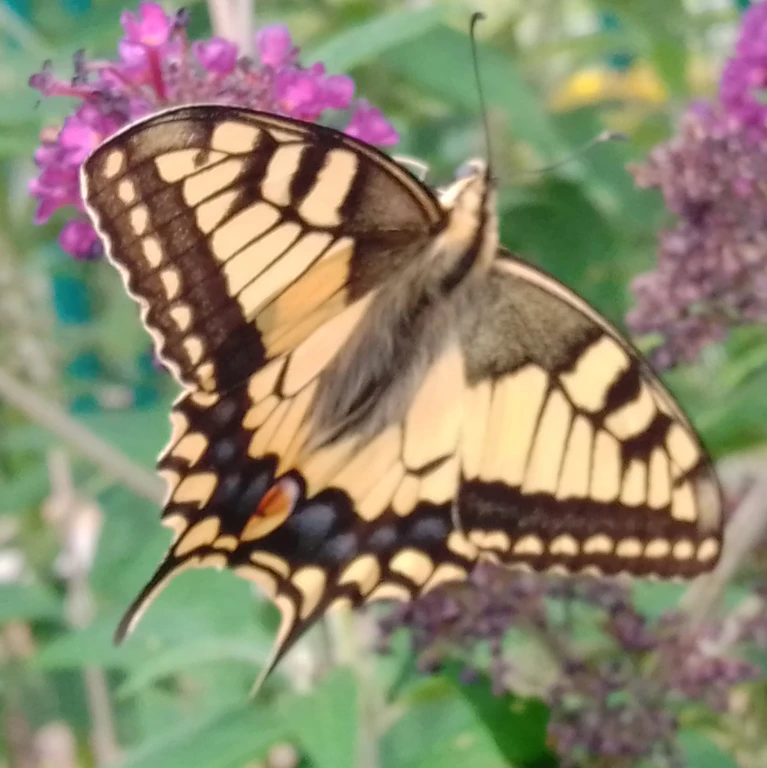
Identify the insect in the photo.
Papilio machaon
